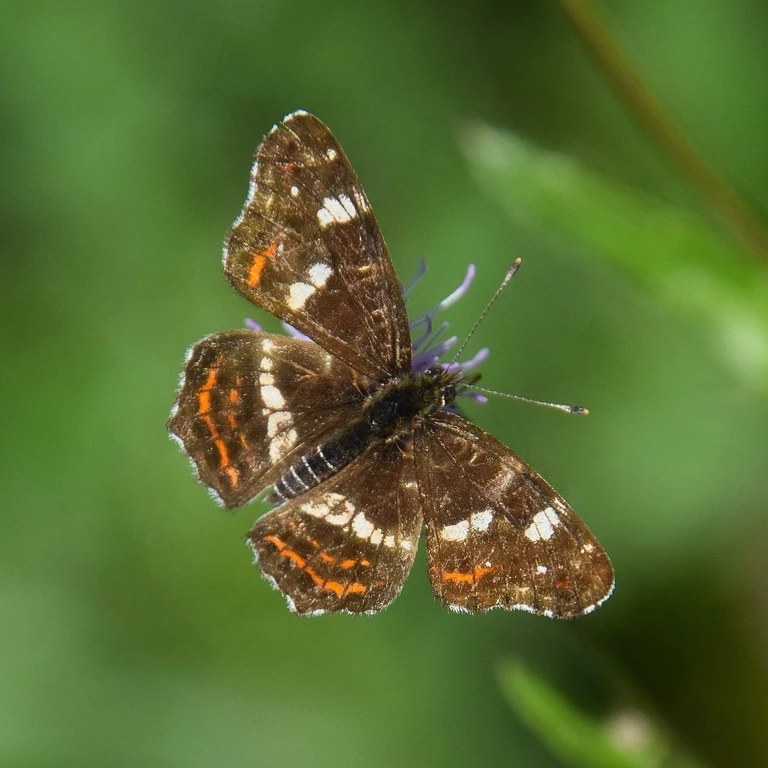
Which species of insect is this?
Araschnia levana
